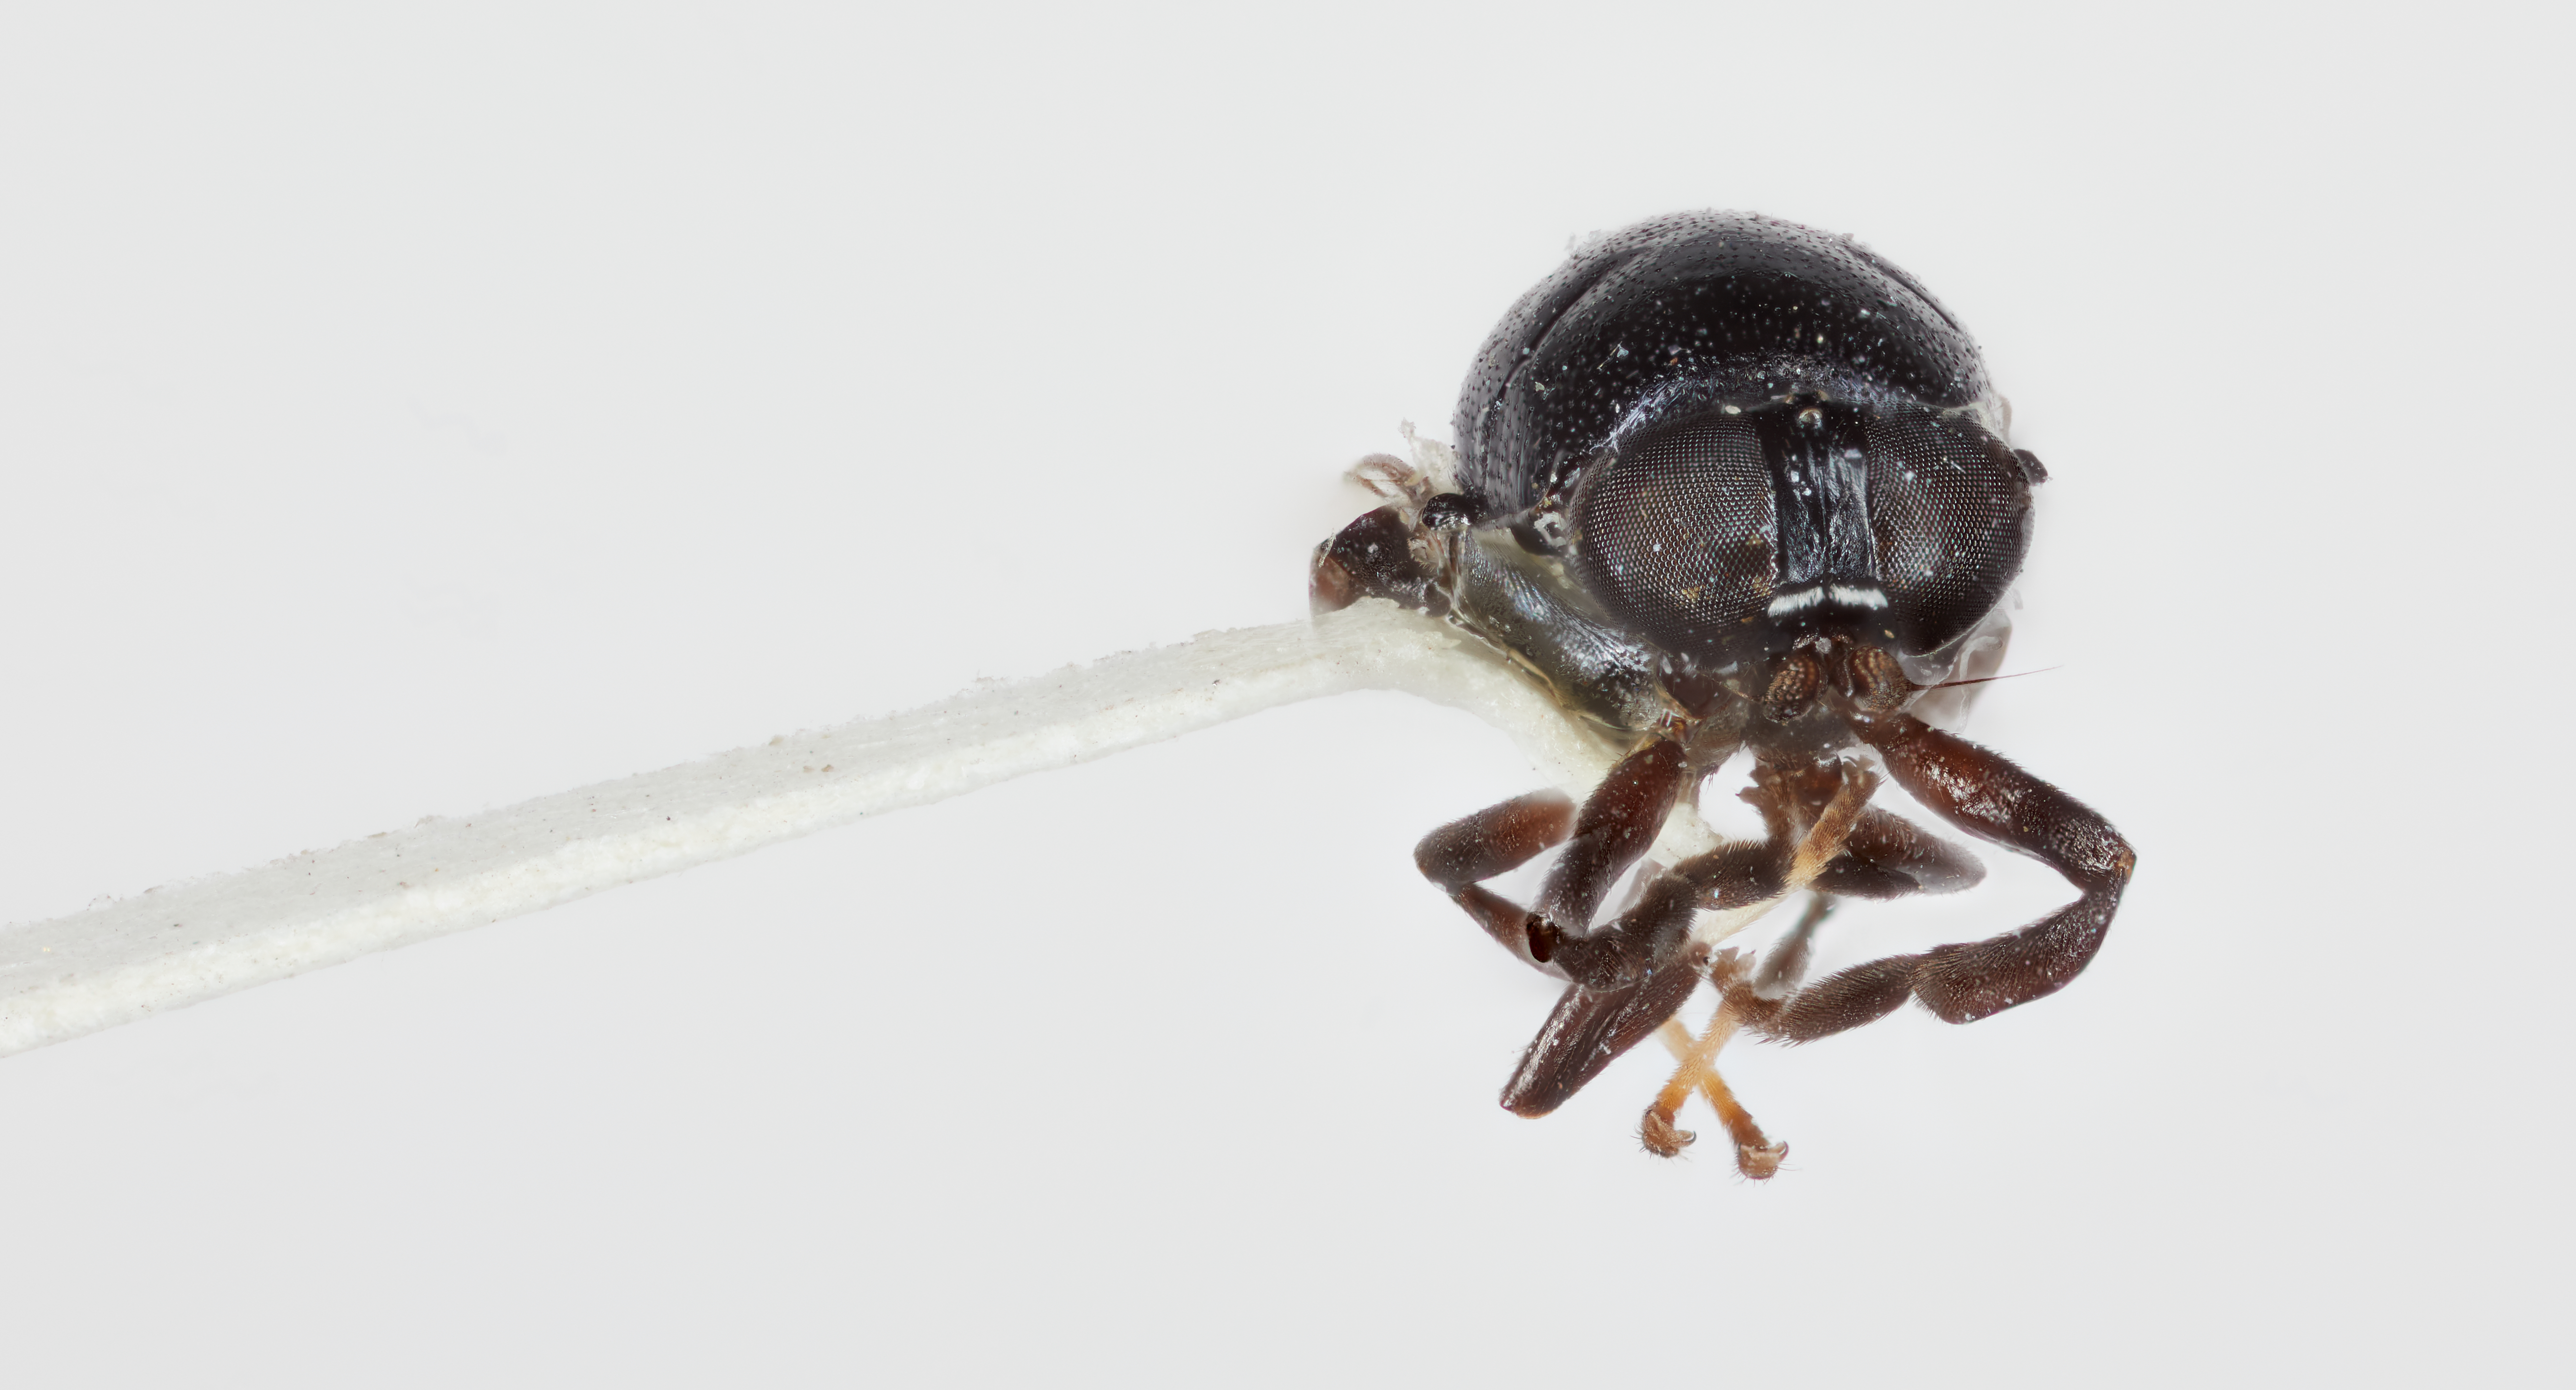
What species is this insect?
Pegadomyia nuda
